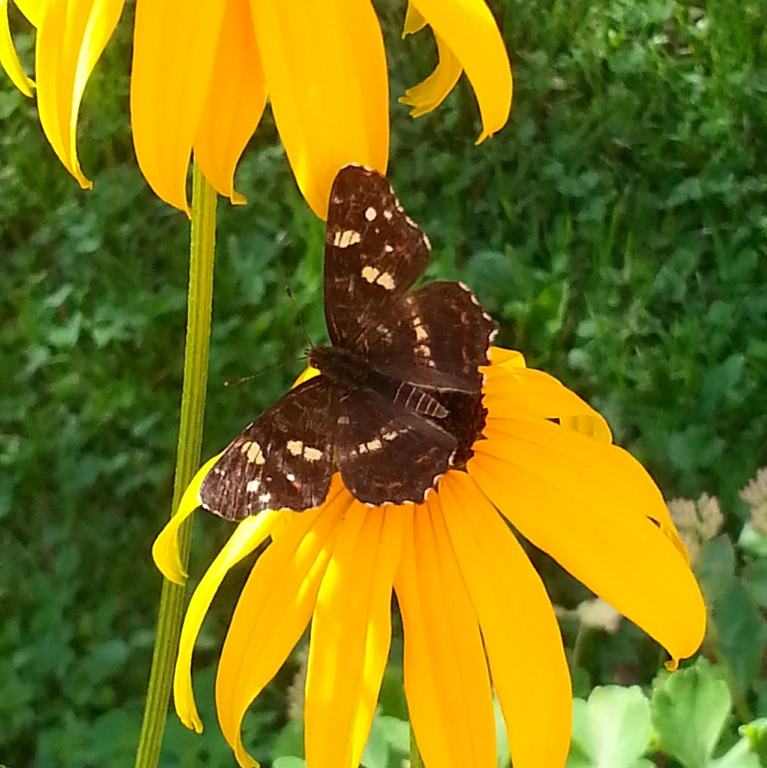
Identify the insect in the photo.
Araschnia levana
